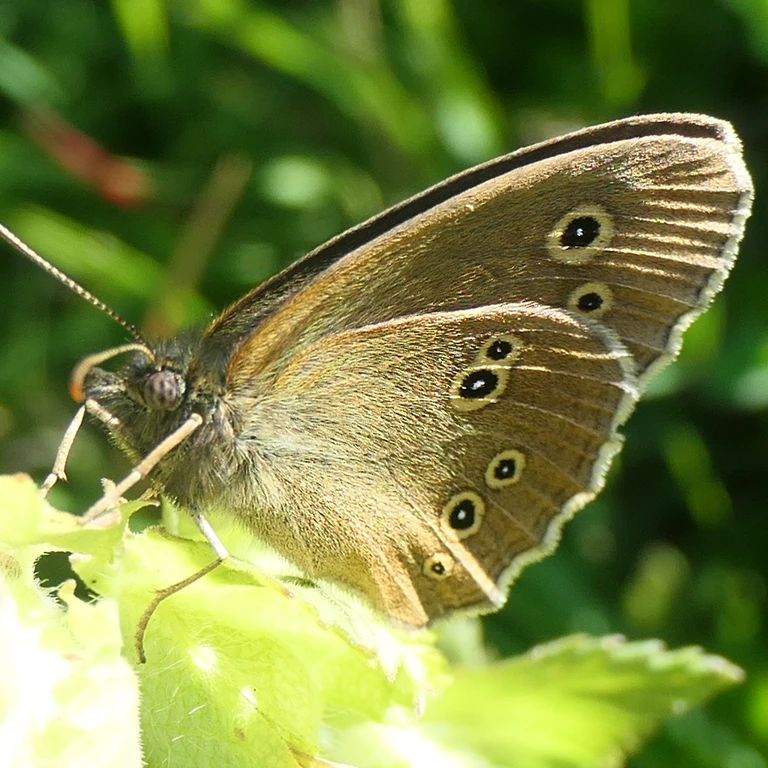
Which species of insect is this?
Aphantopus hyperantus
